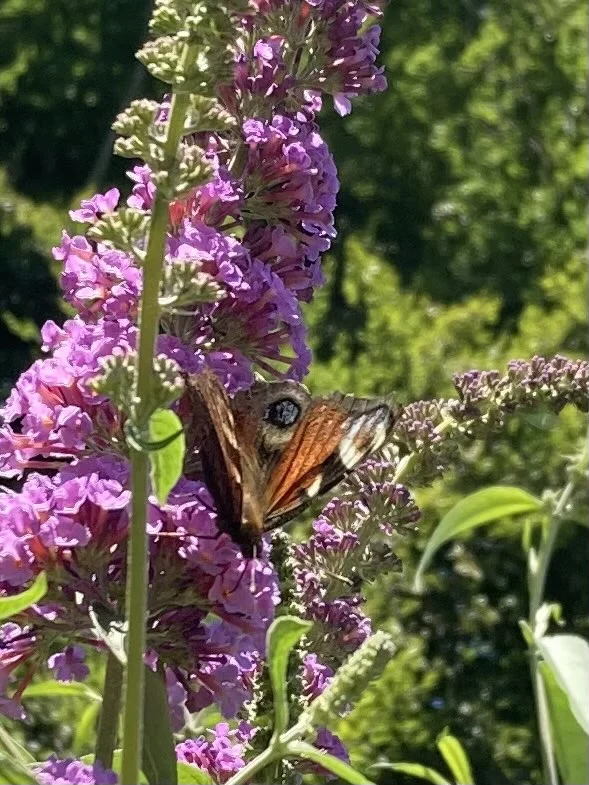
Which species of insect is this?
Aglais io
